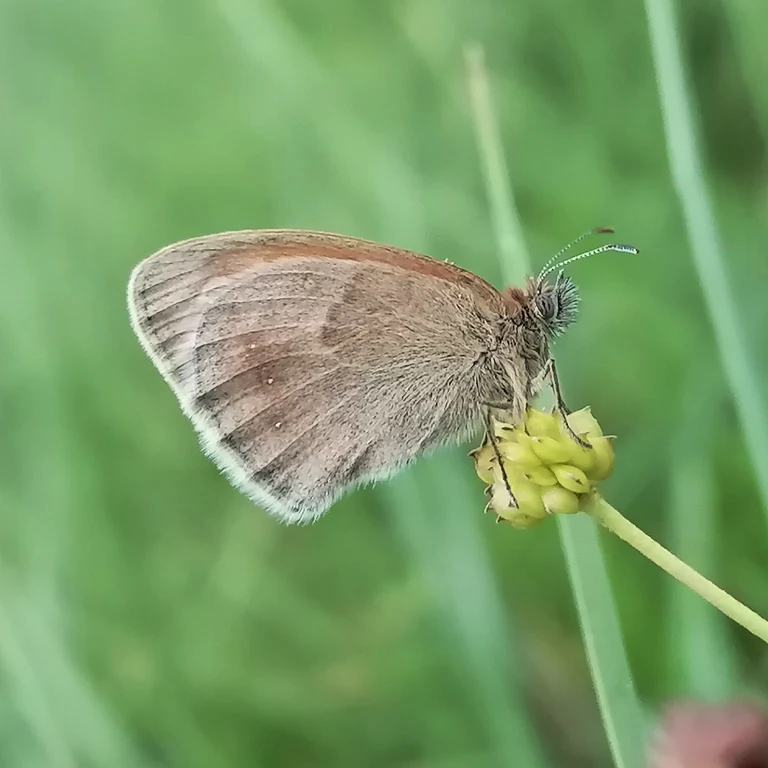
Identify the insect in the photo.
Coenonympha pamphilus
